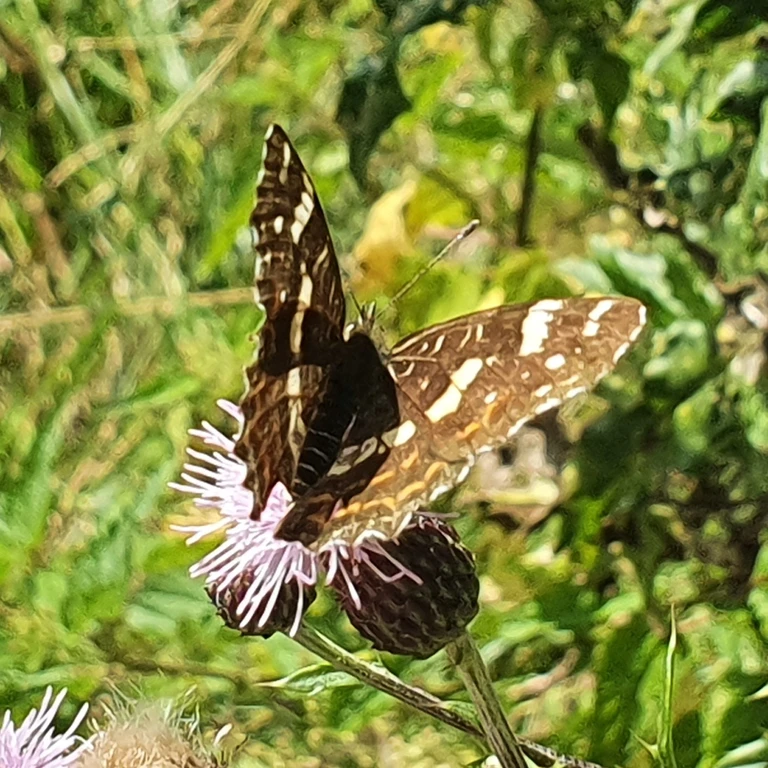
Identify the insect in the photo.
Araschnia levana
